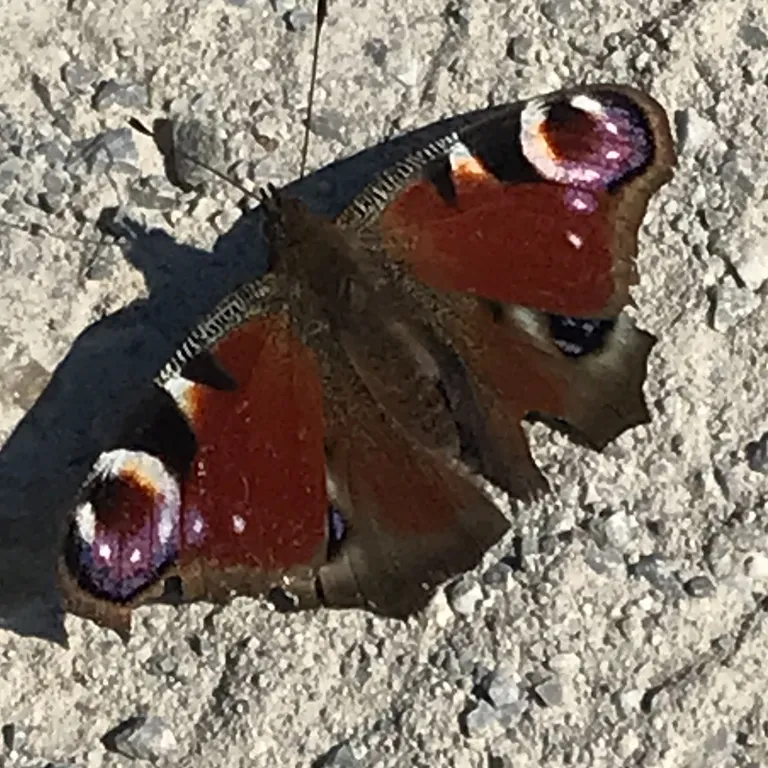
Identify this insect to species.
Aglais io
